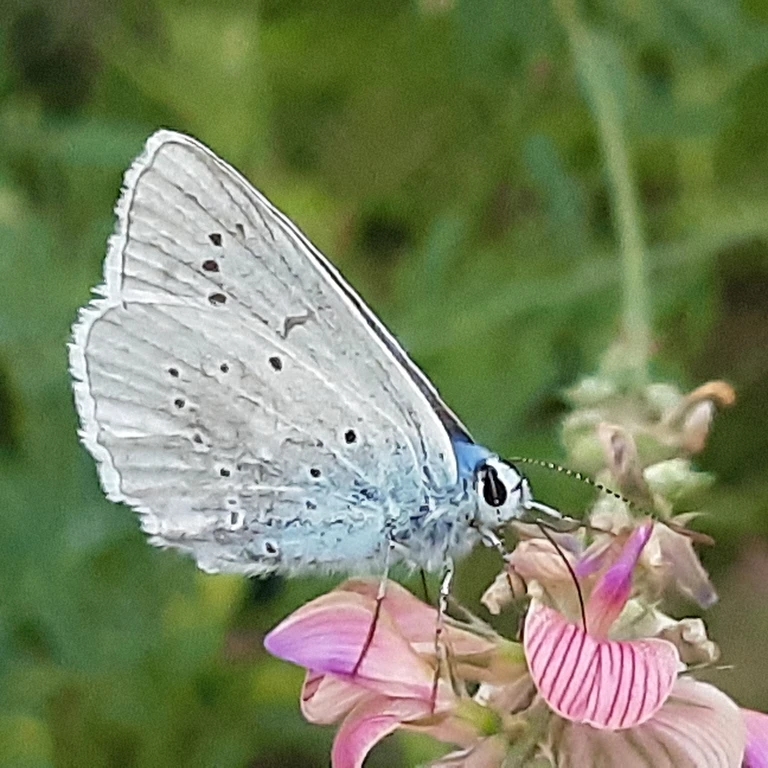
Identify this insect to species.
Polyommatus daphnis
